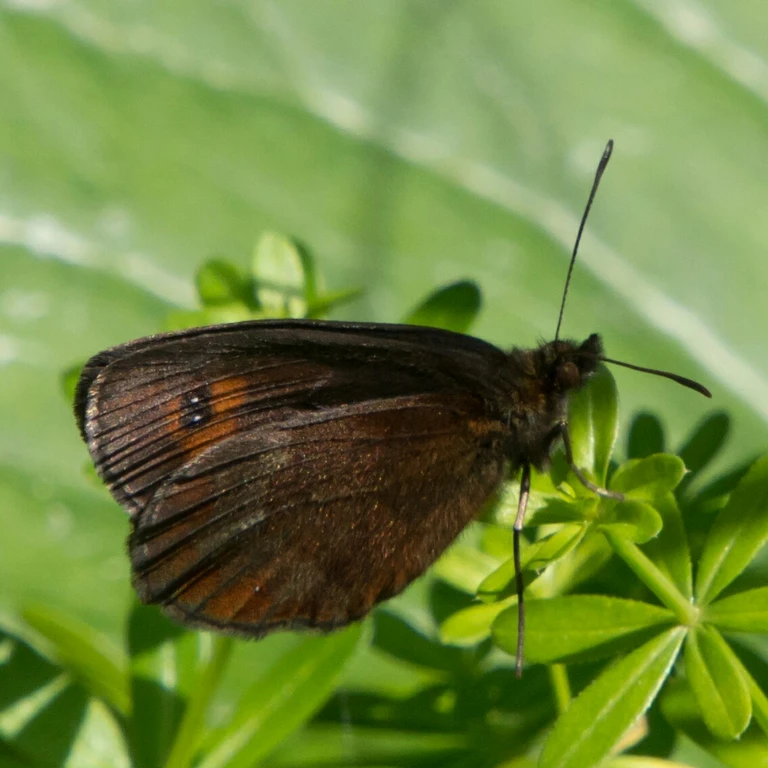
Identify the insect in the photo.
Erebia aethiops
